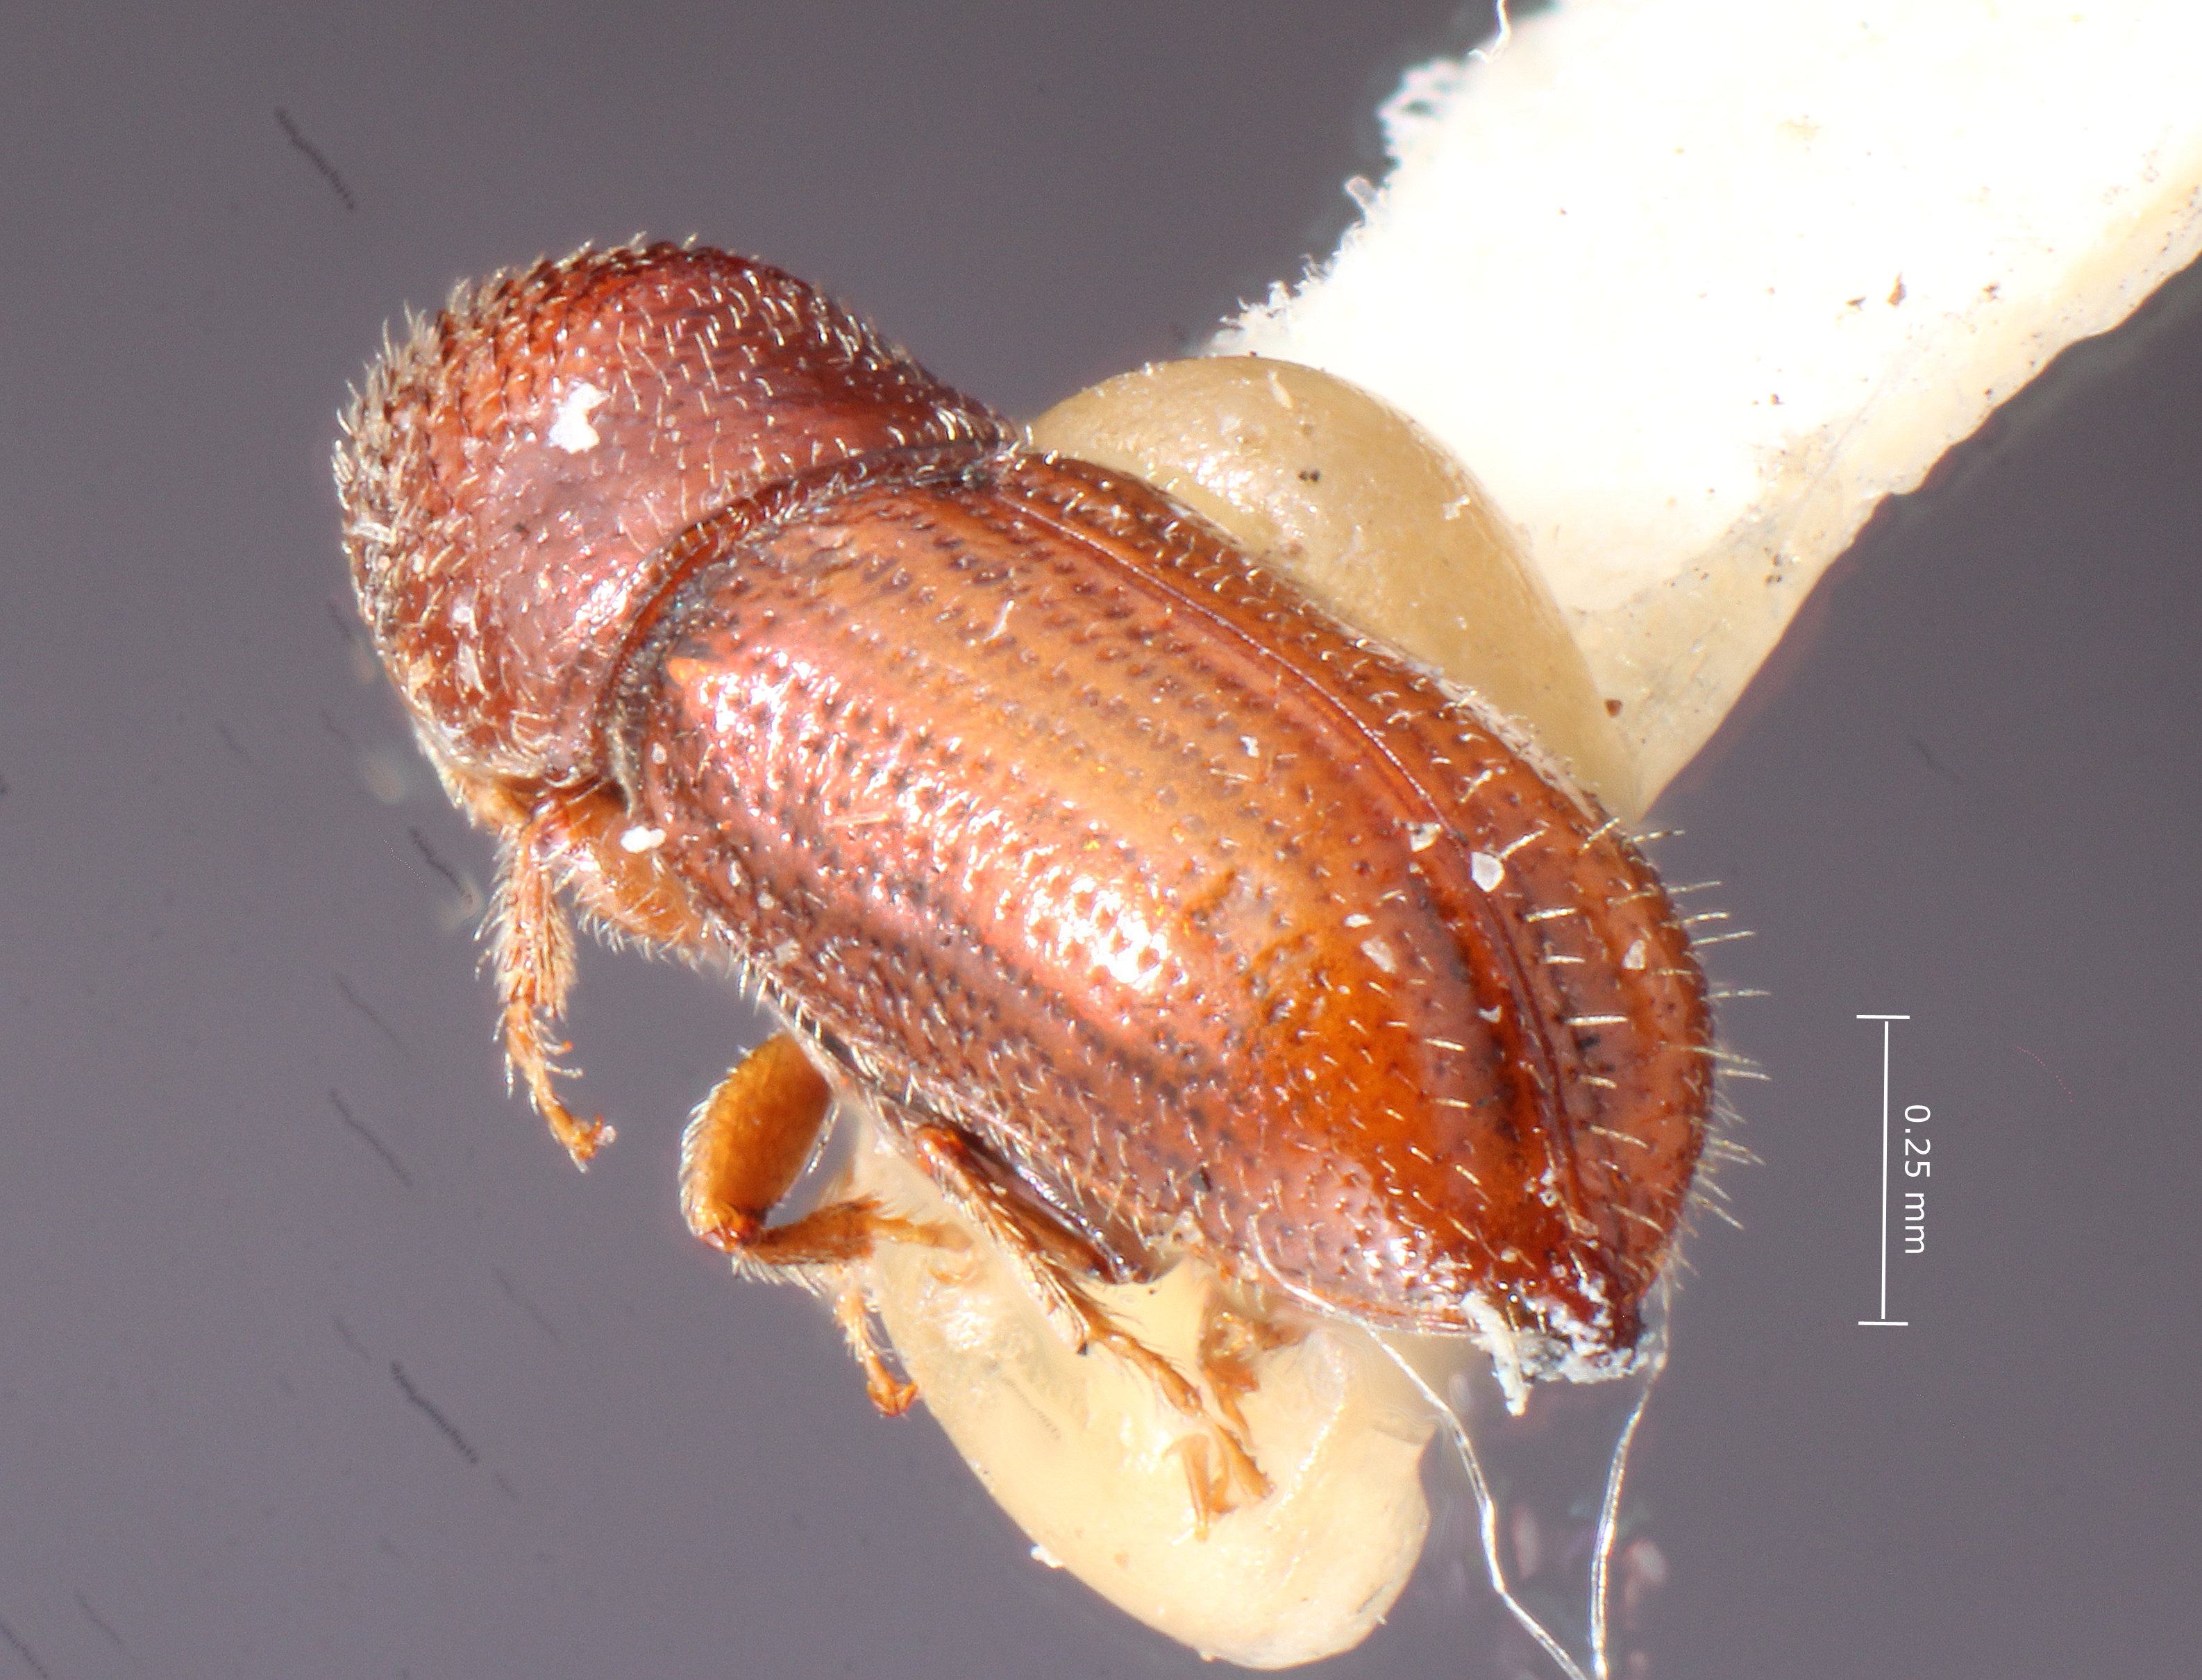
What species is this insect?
Pityophthorus perotei
